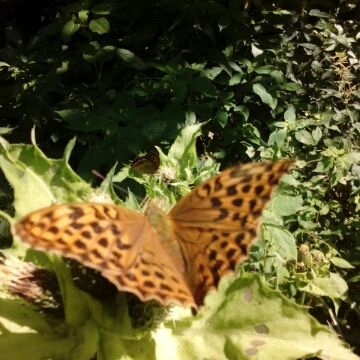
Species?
Argynnis paphia
